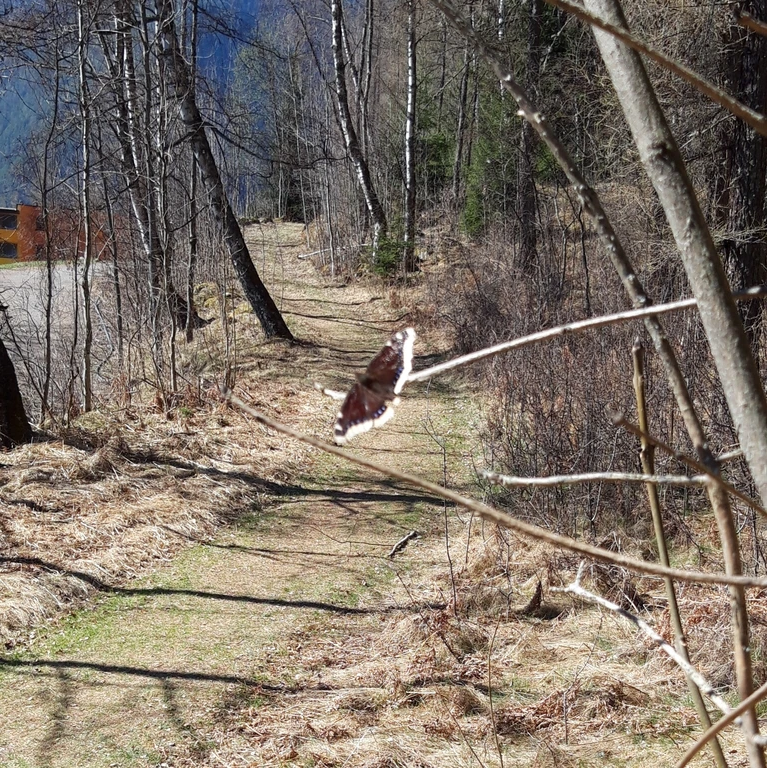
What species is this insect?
Nymphalis antiopa
